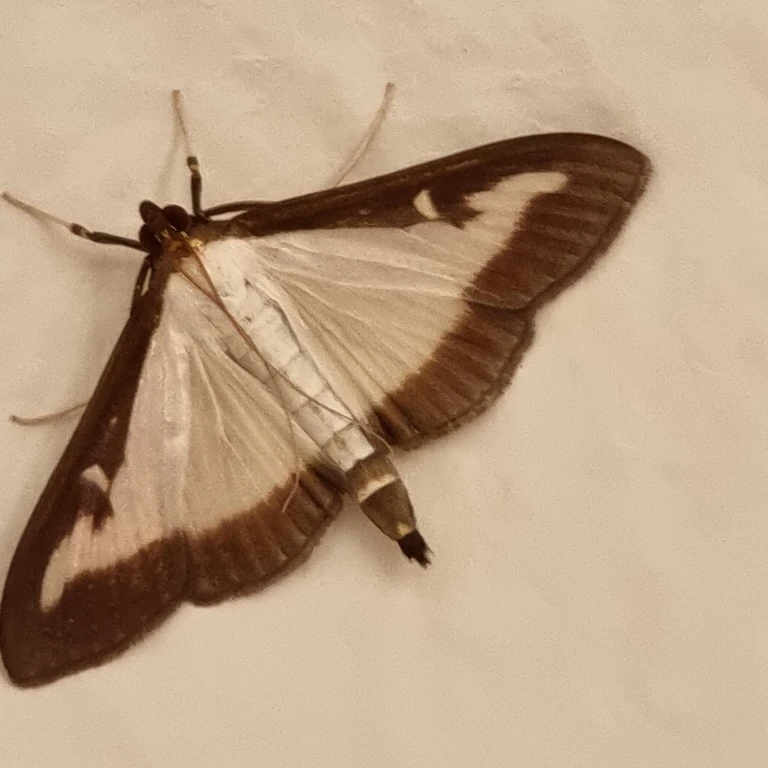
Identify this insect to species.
Cydalima perspectalis
